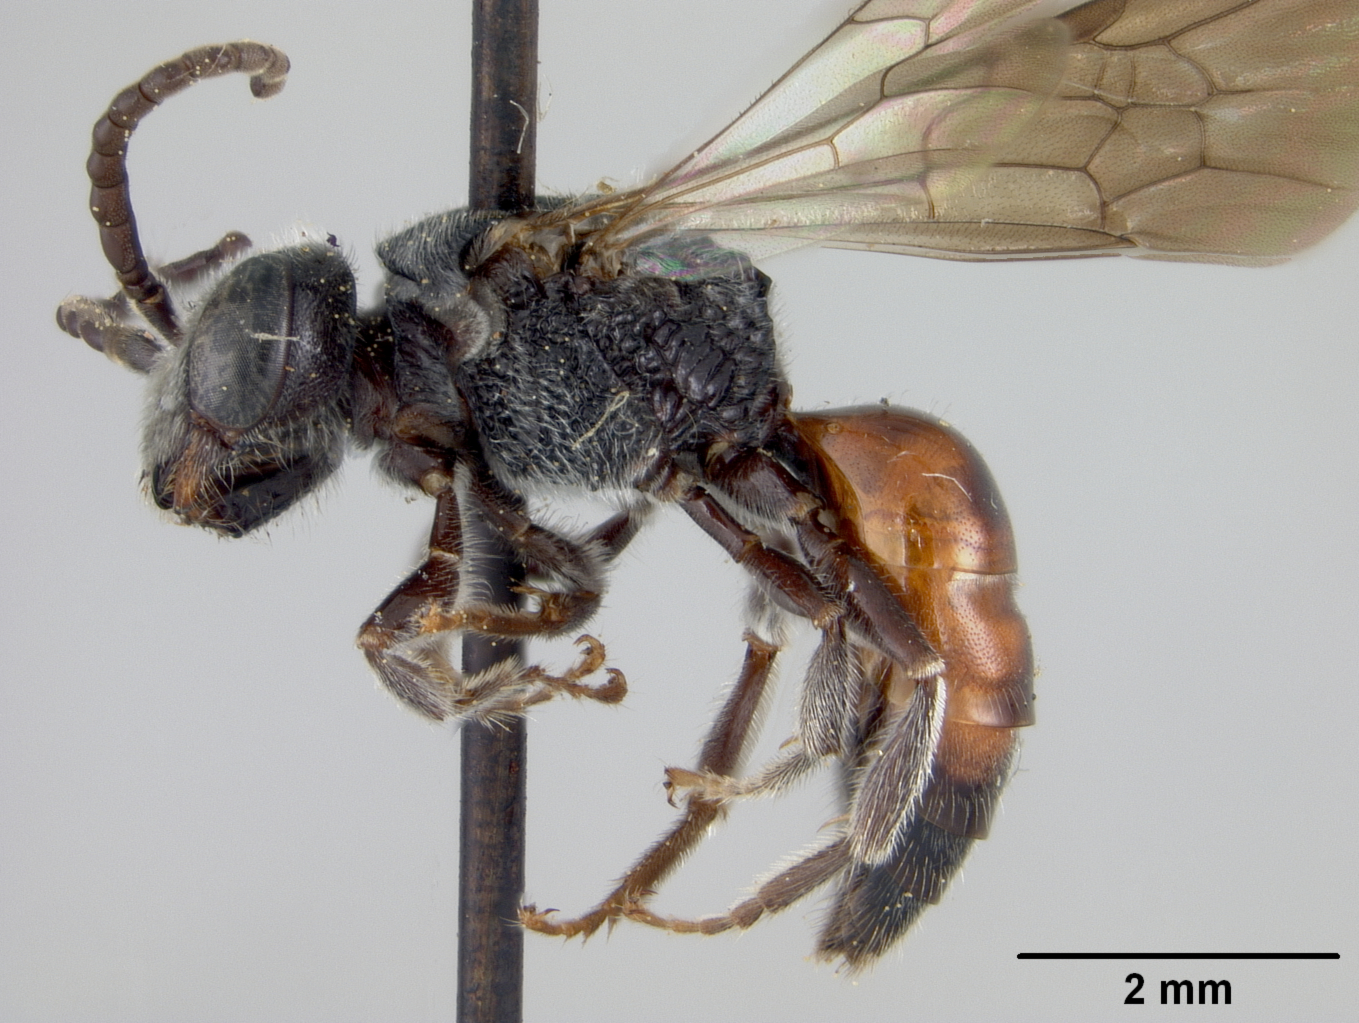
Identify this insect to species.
Sphecodes biroi
